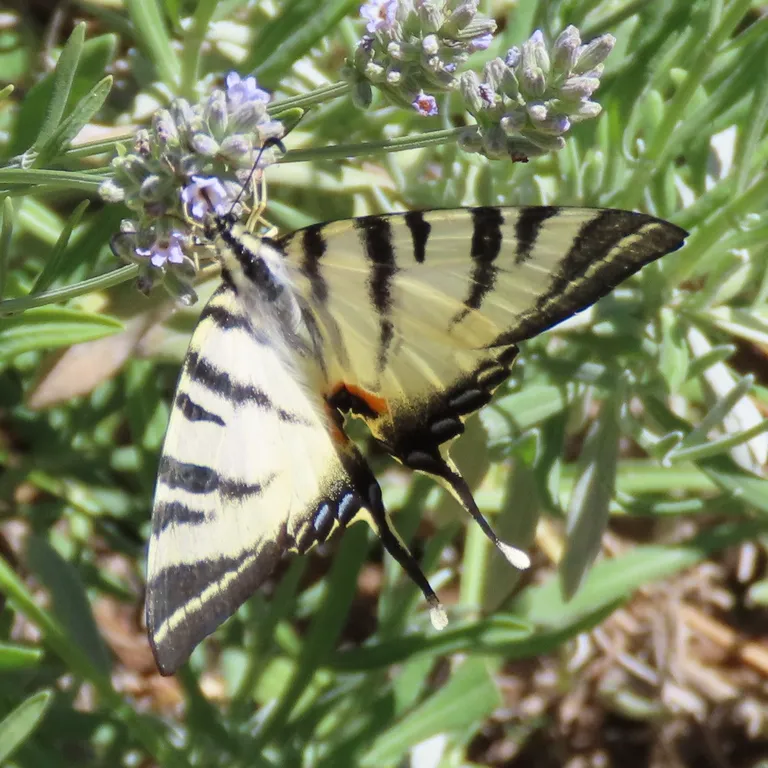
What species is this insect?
Iphiclides podalirius
